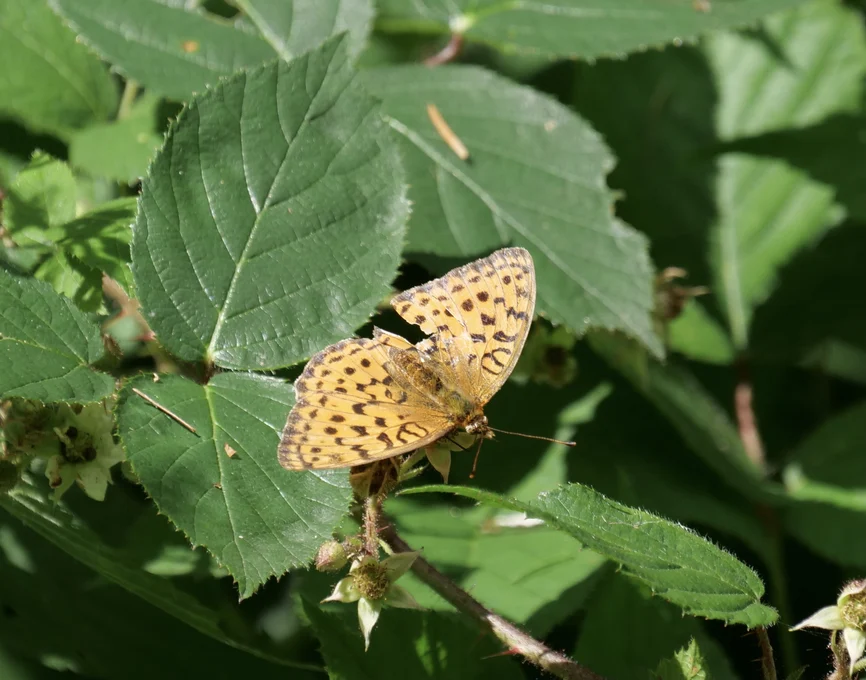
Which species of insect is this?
Brenthis daphne
